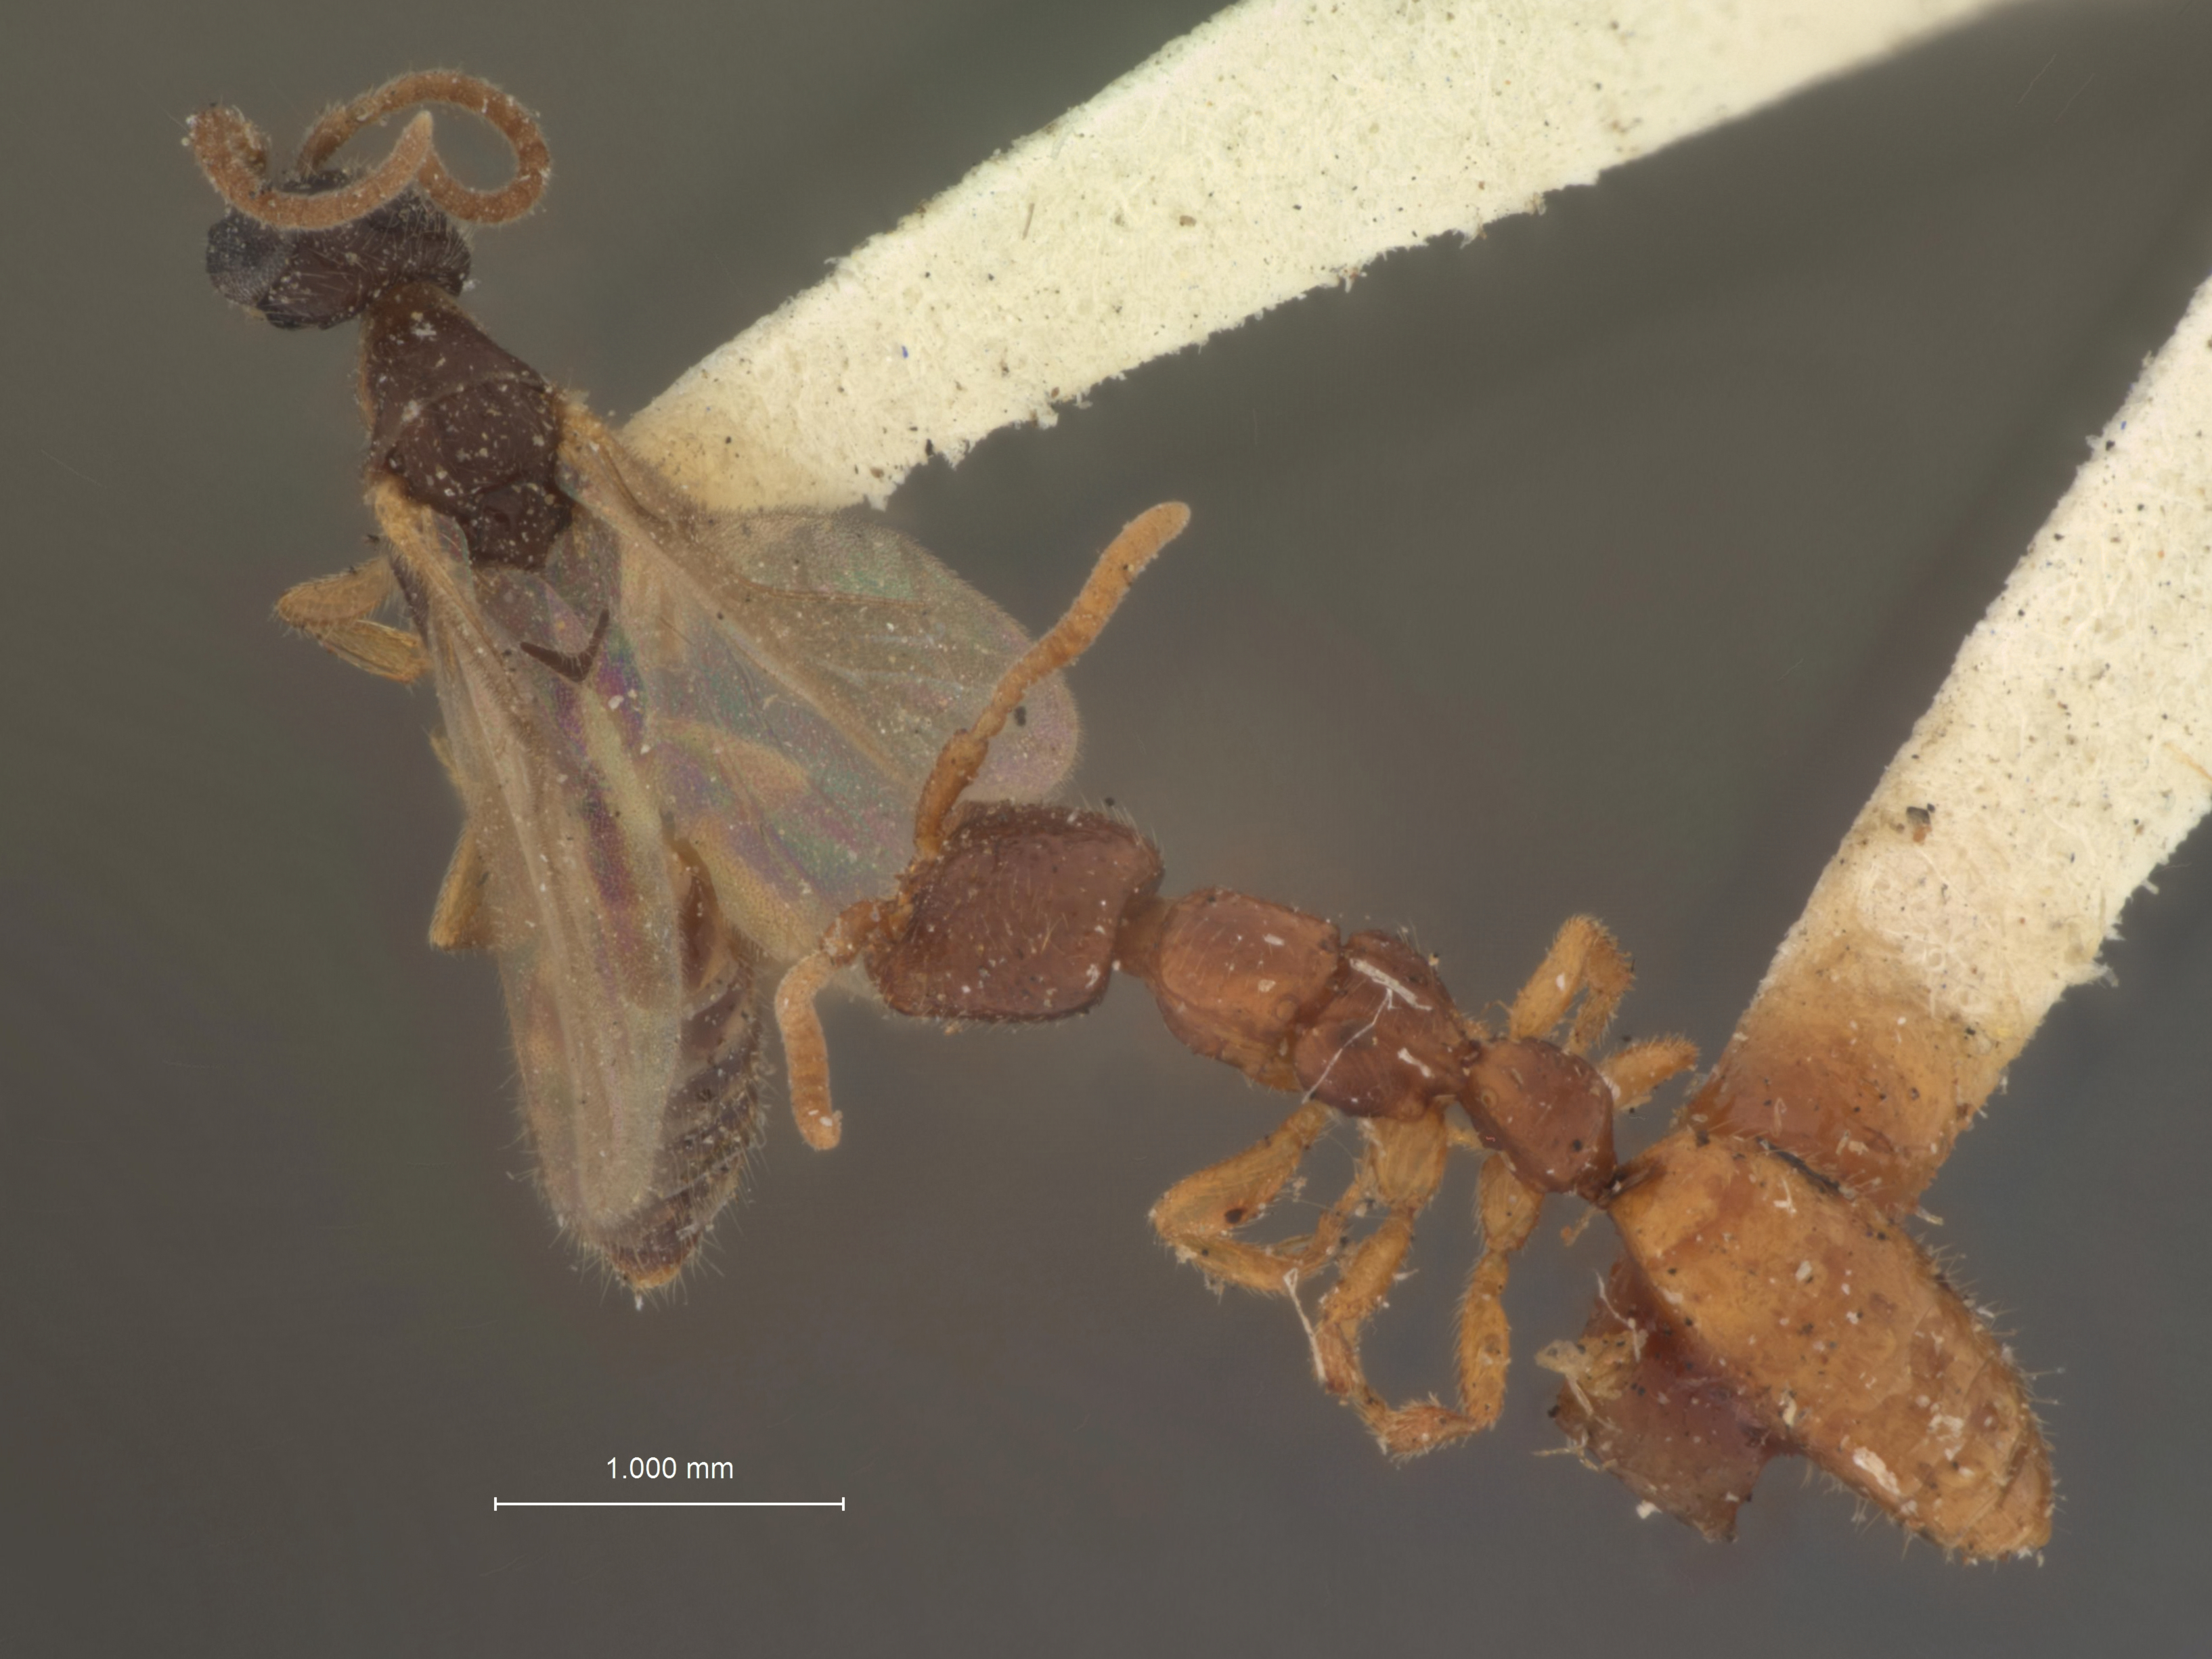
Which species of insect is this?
Isobrachium rufiventre
